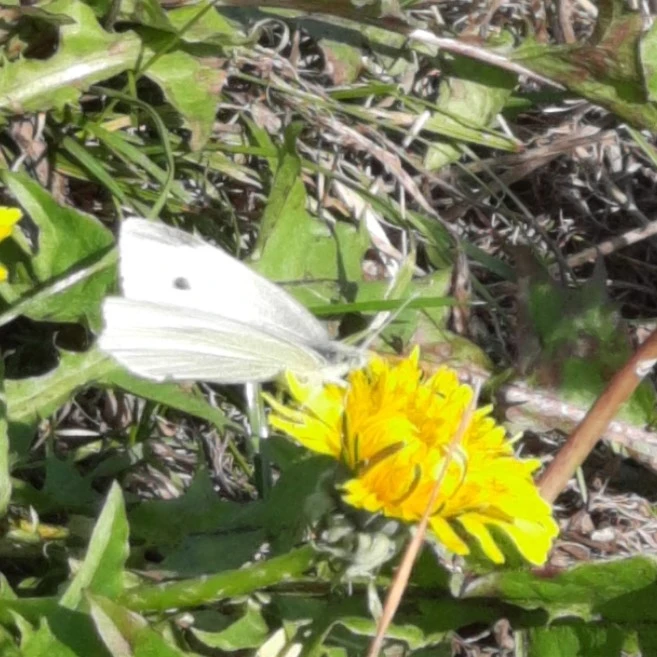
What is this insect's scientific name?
Pieris rapae
